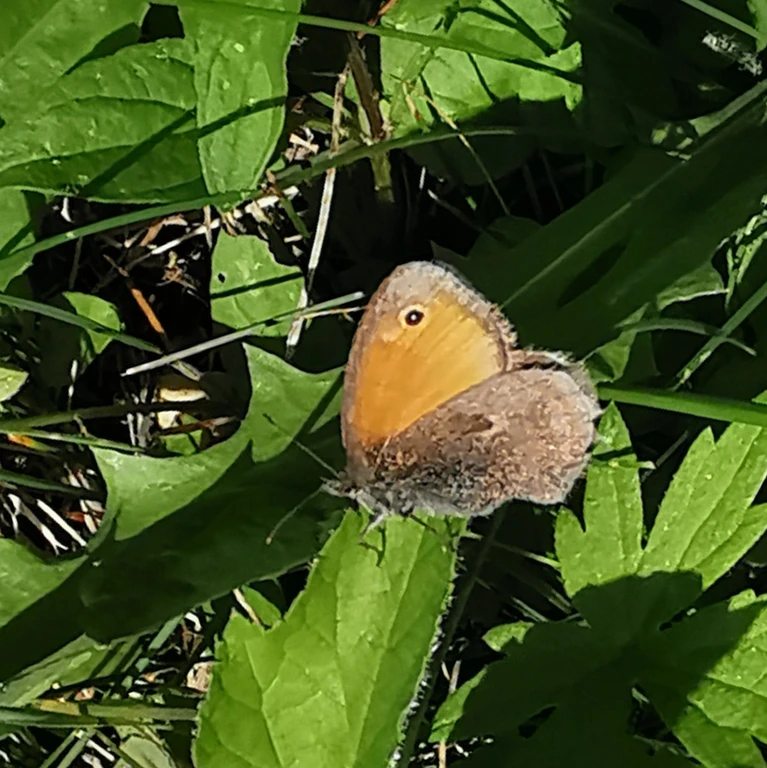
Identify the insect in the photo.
Coenonympha pamphilus
